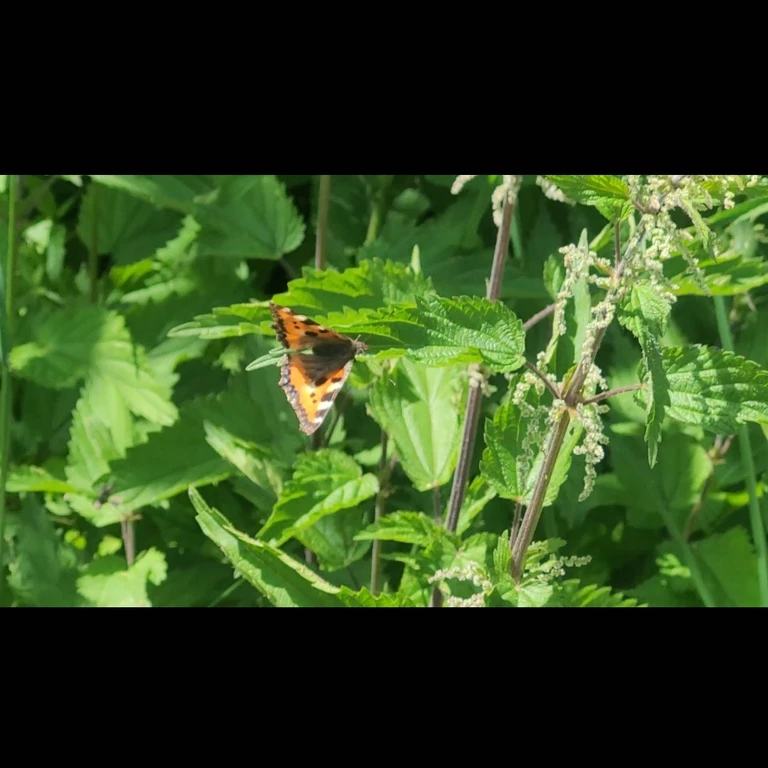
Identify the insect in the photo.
Aglais urticae
